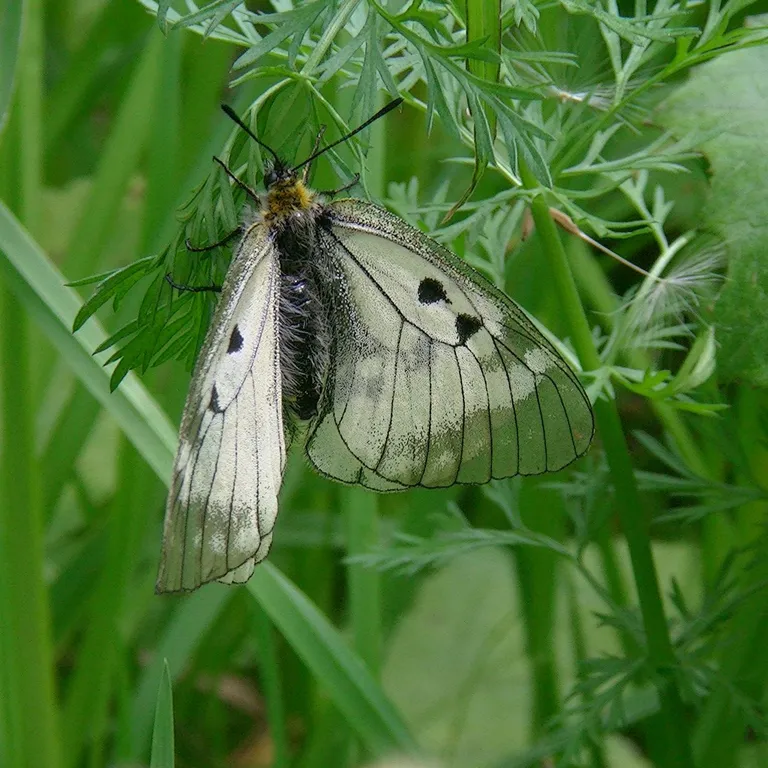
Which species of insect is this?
Parnassius mnemosyne
